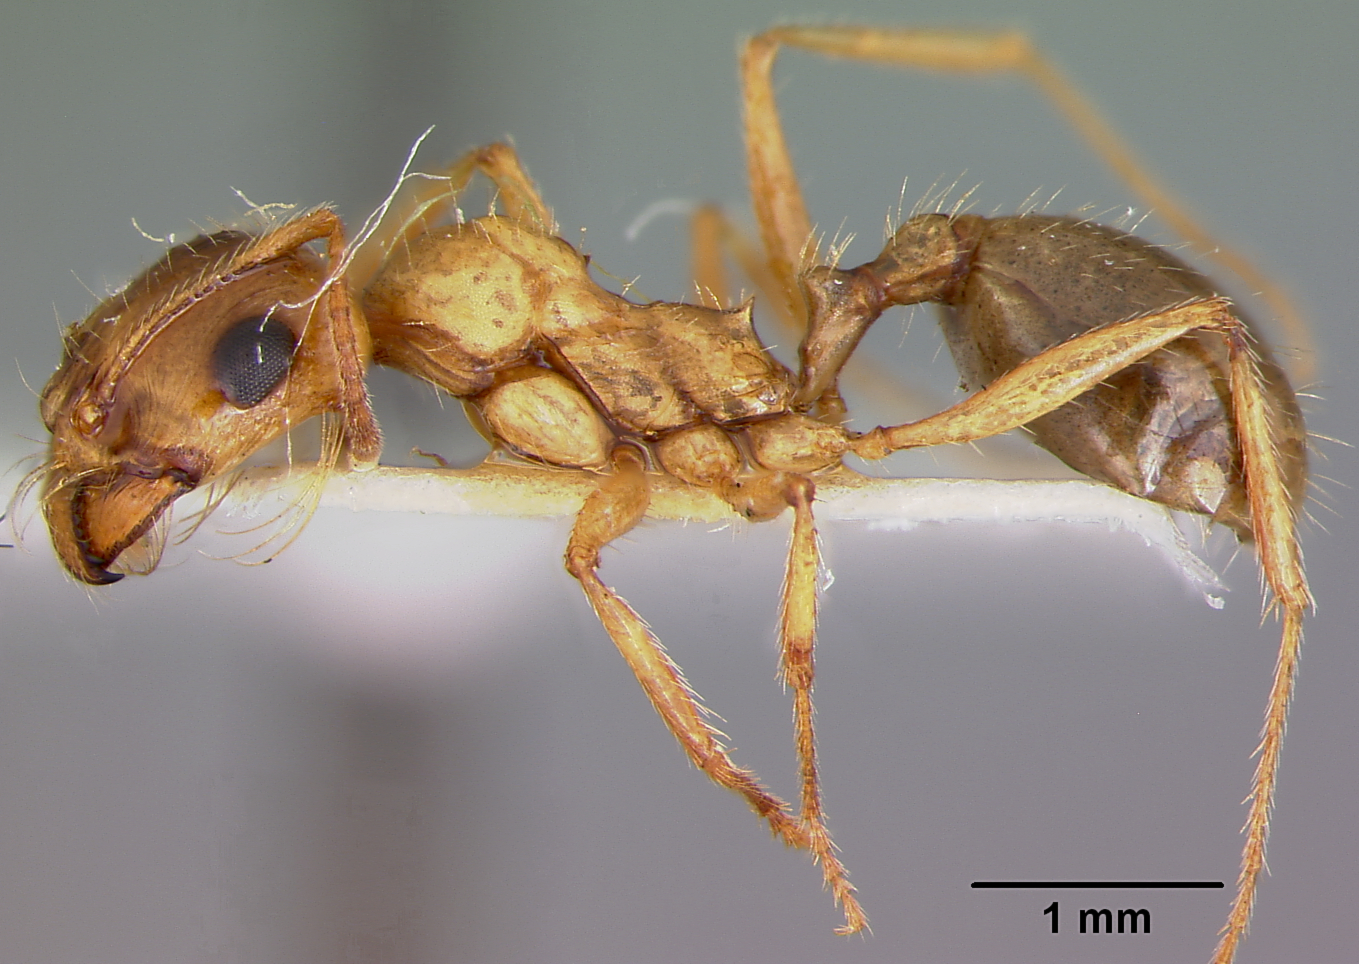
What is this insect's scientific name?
Veromessor lariversi
